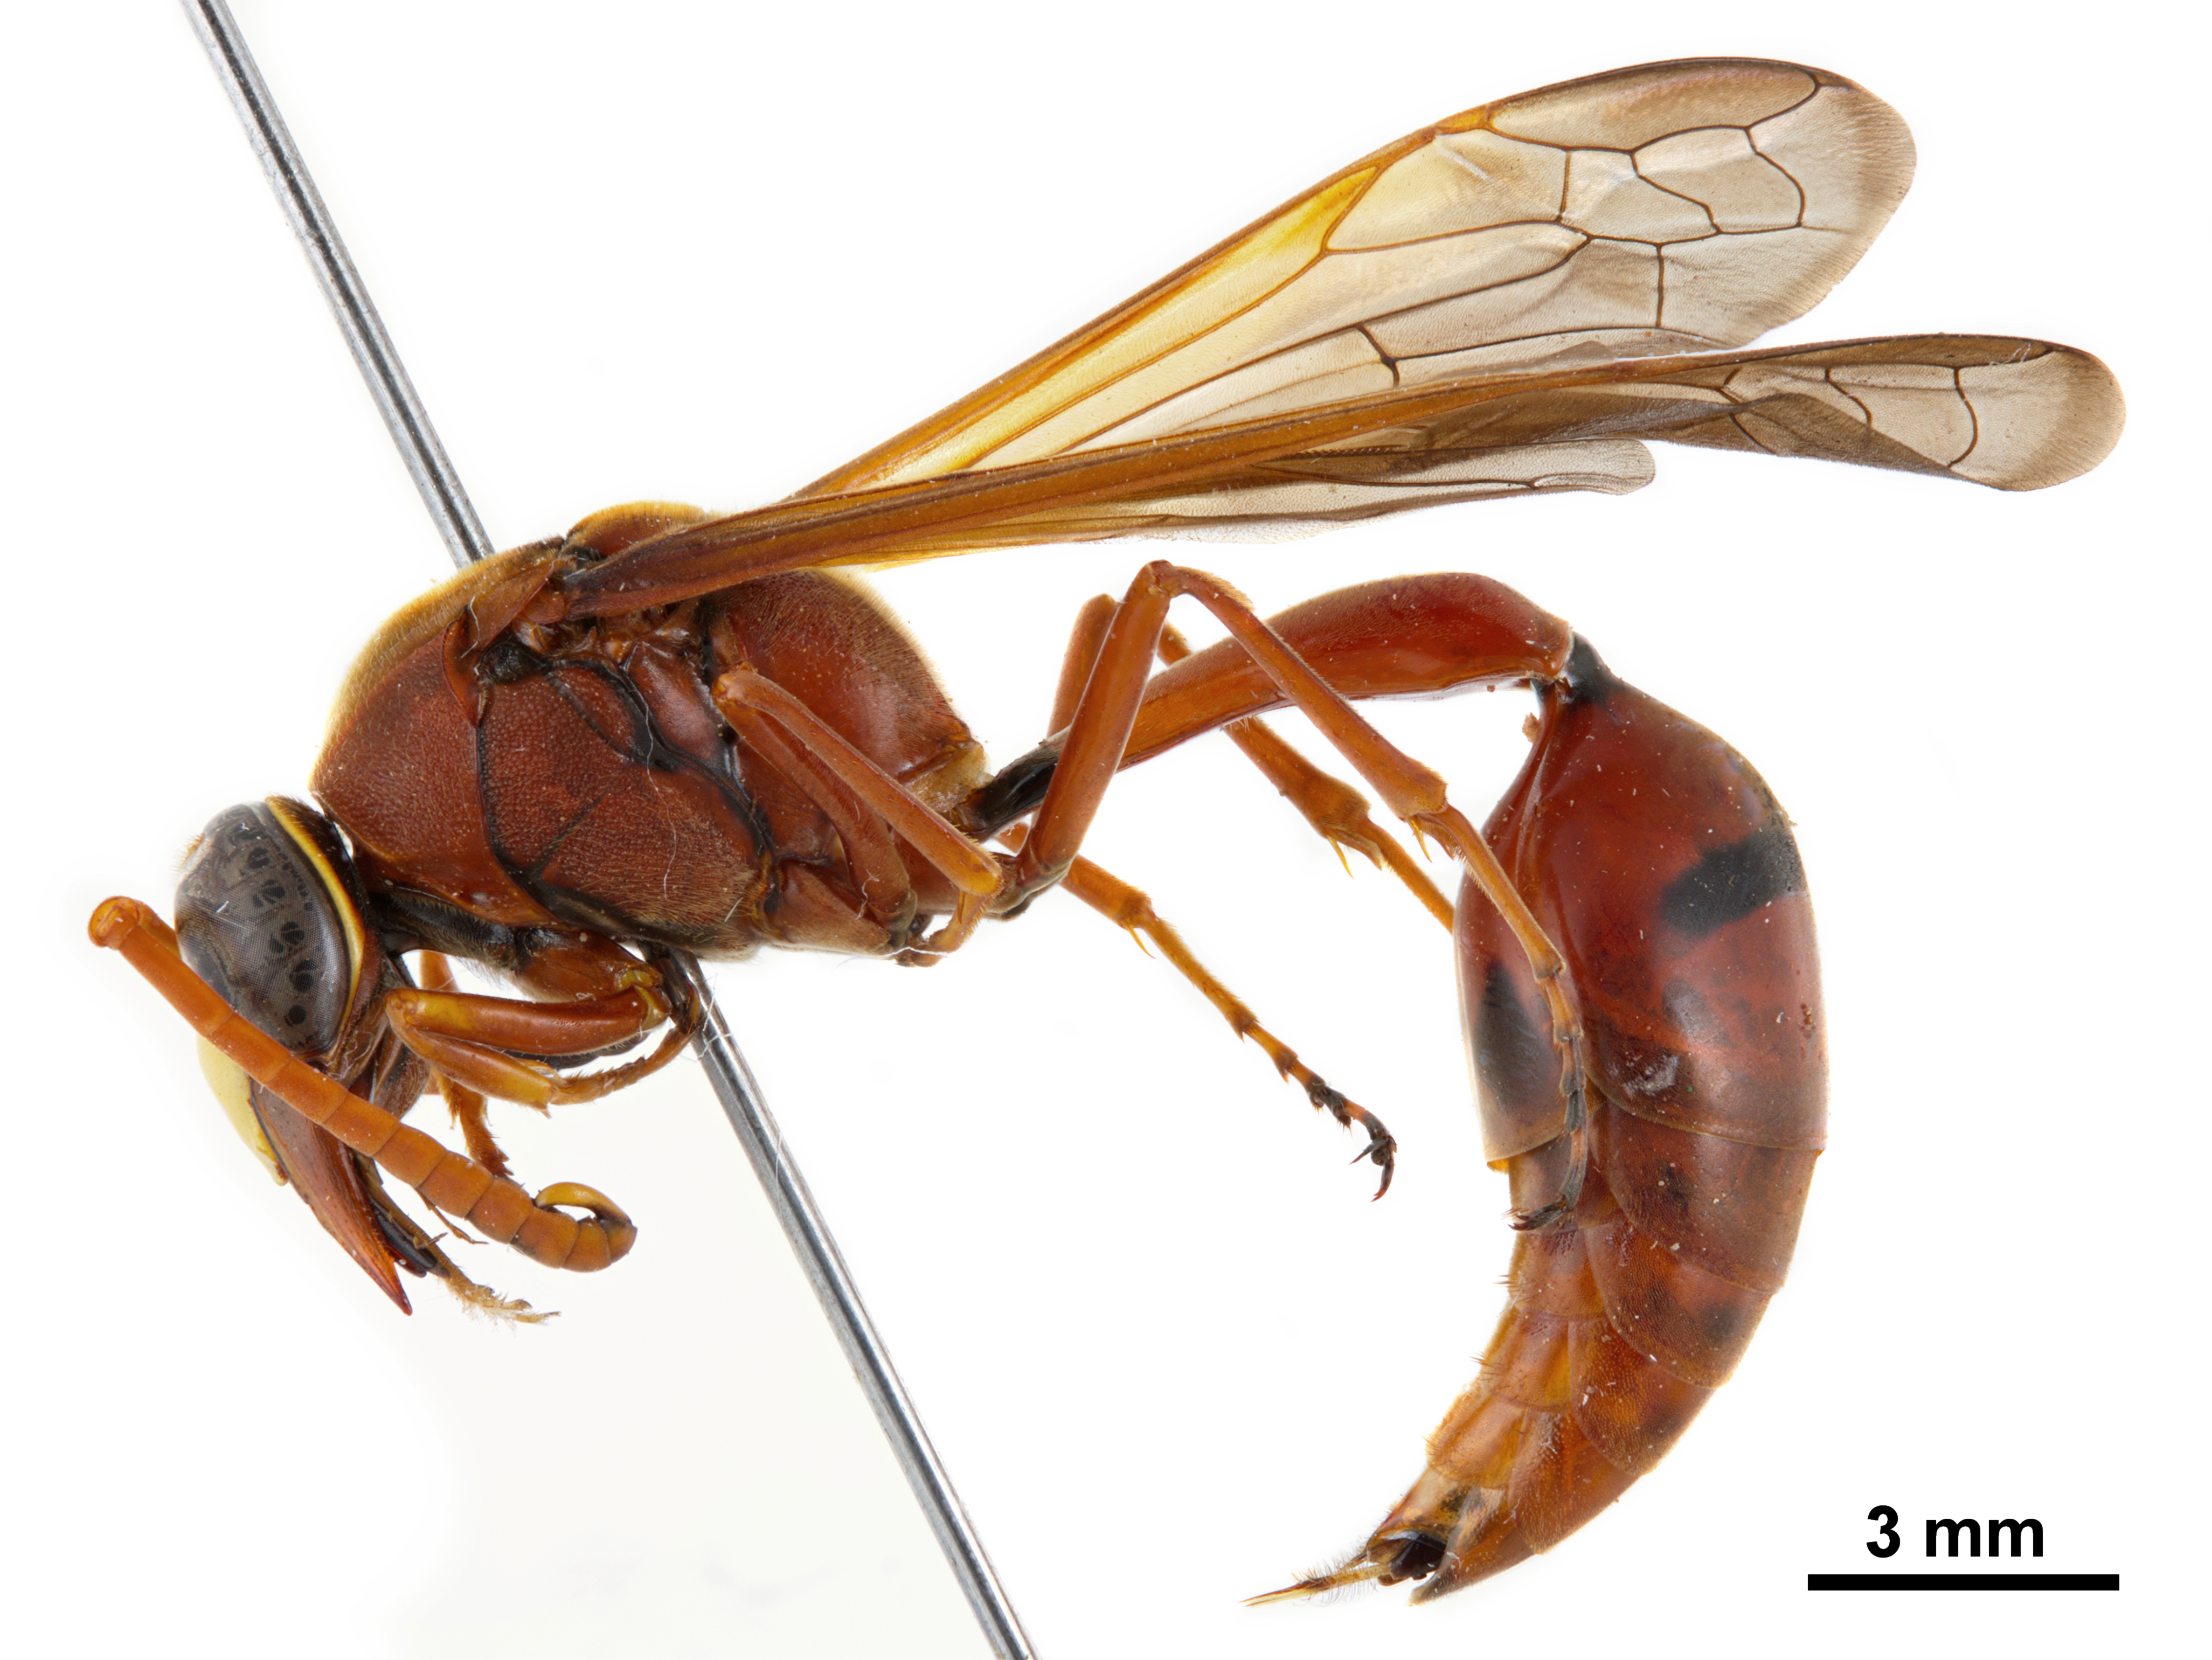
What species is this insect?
Delta conoideum
